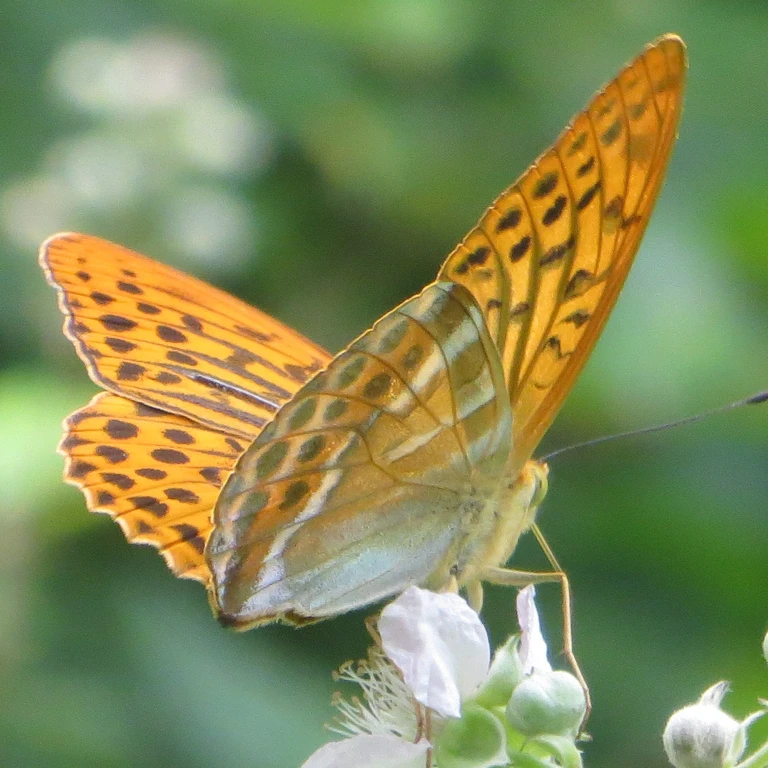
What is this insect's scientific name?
Argynnis paphia
